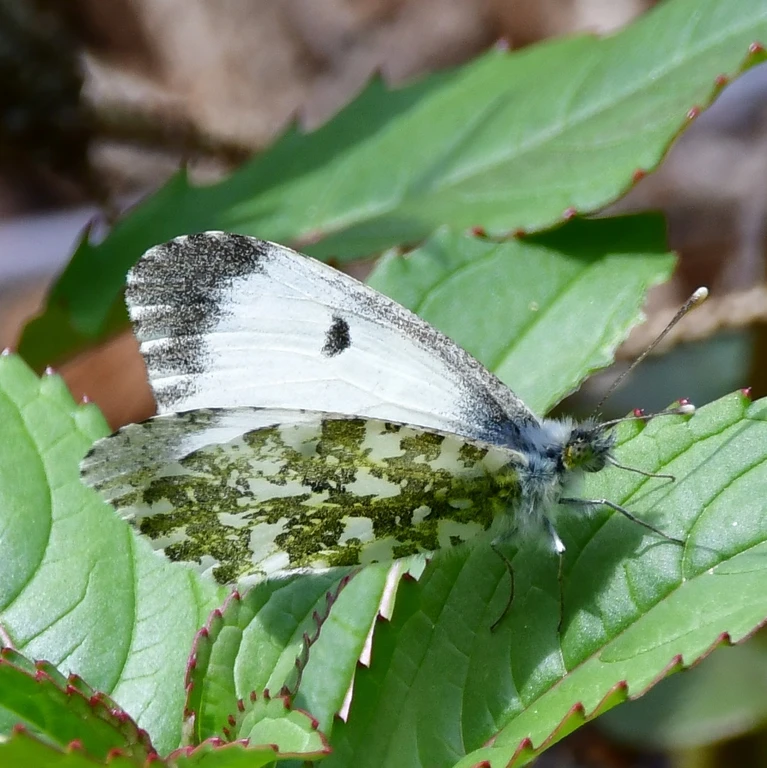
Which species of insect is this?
Anthocharis cardamines
